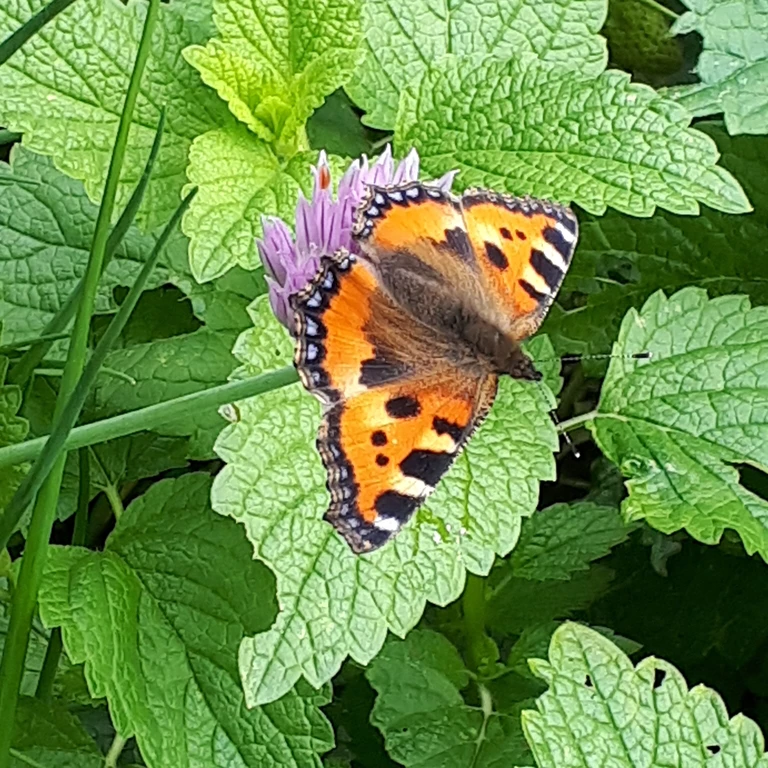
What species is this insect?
Aglais urticae
